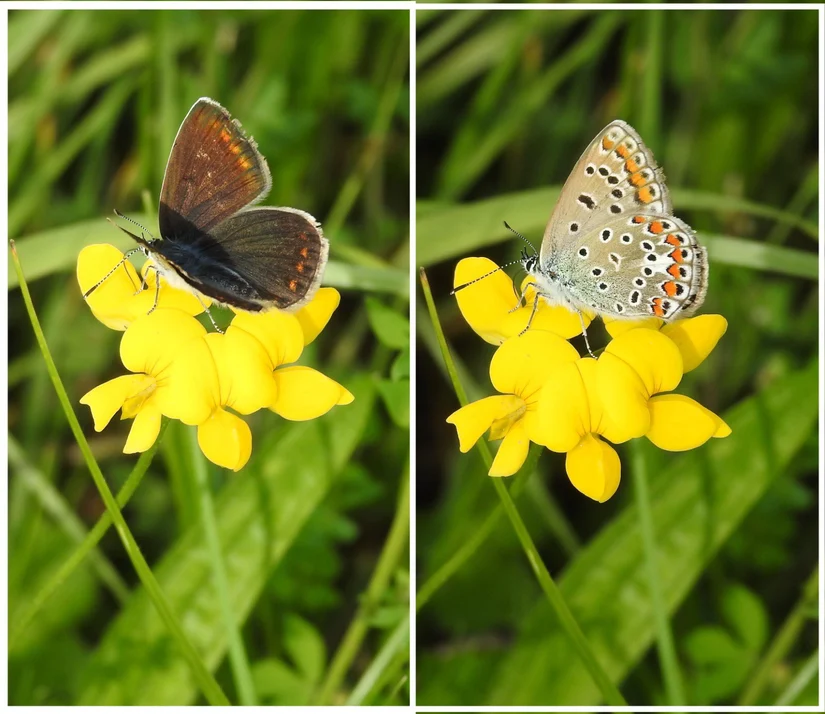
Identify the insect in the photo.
Polyommatus icarus
